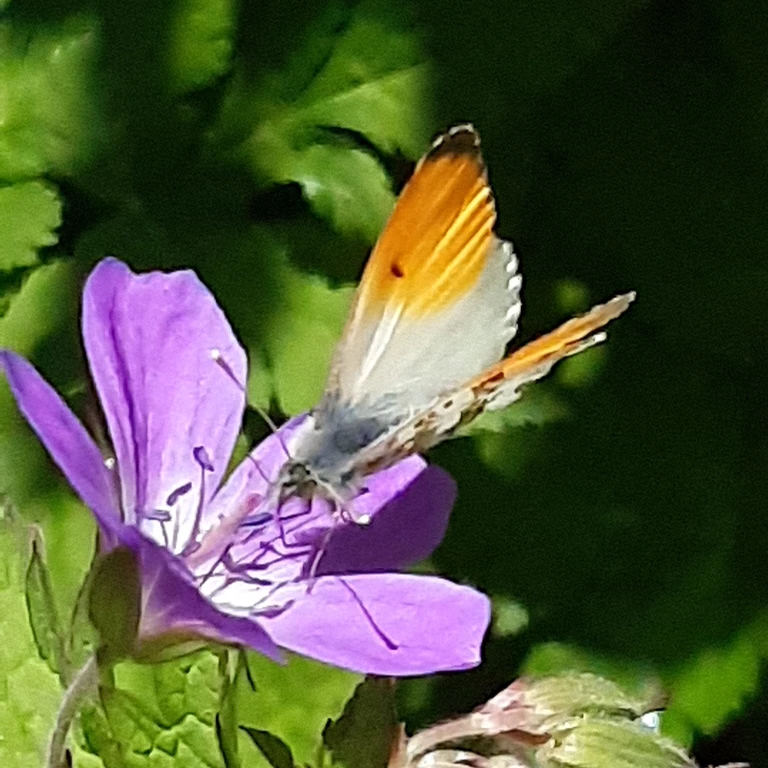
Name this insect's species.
Anthocharis cardamines
